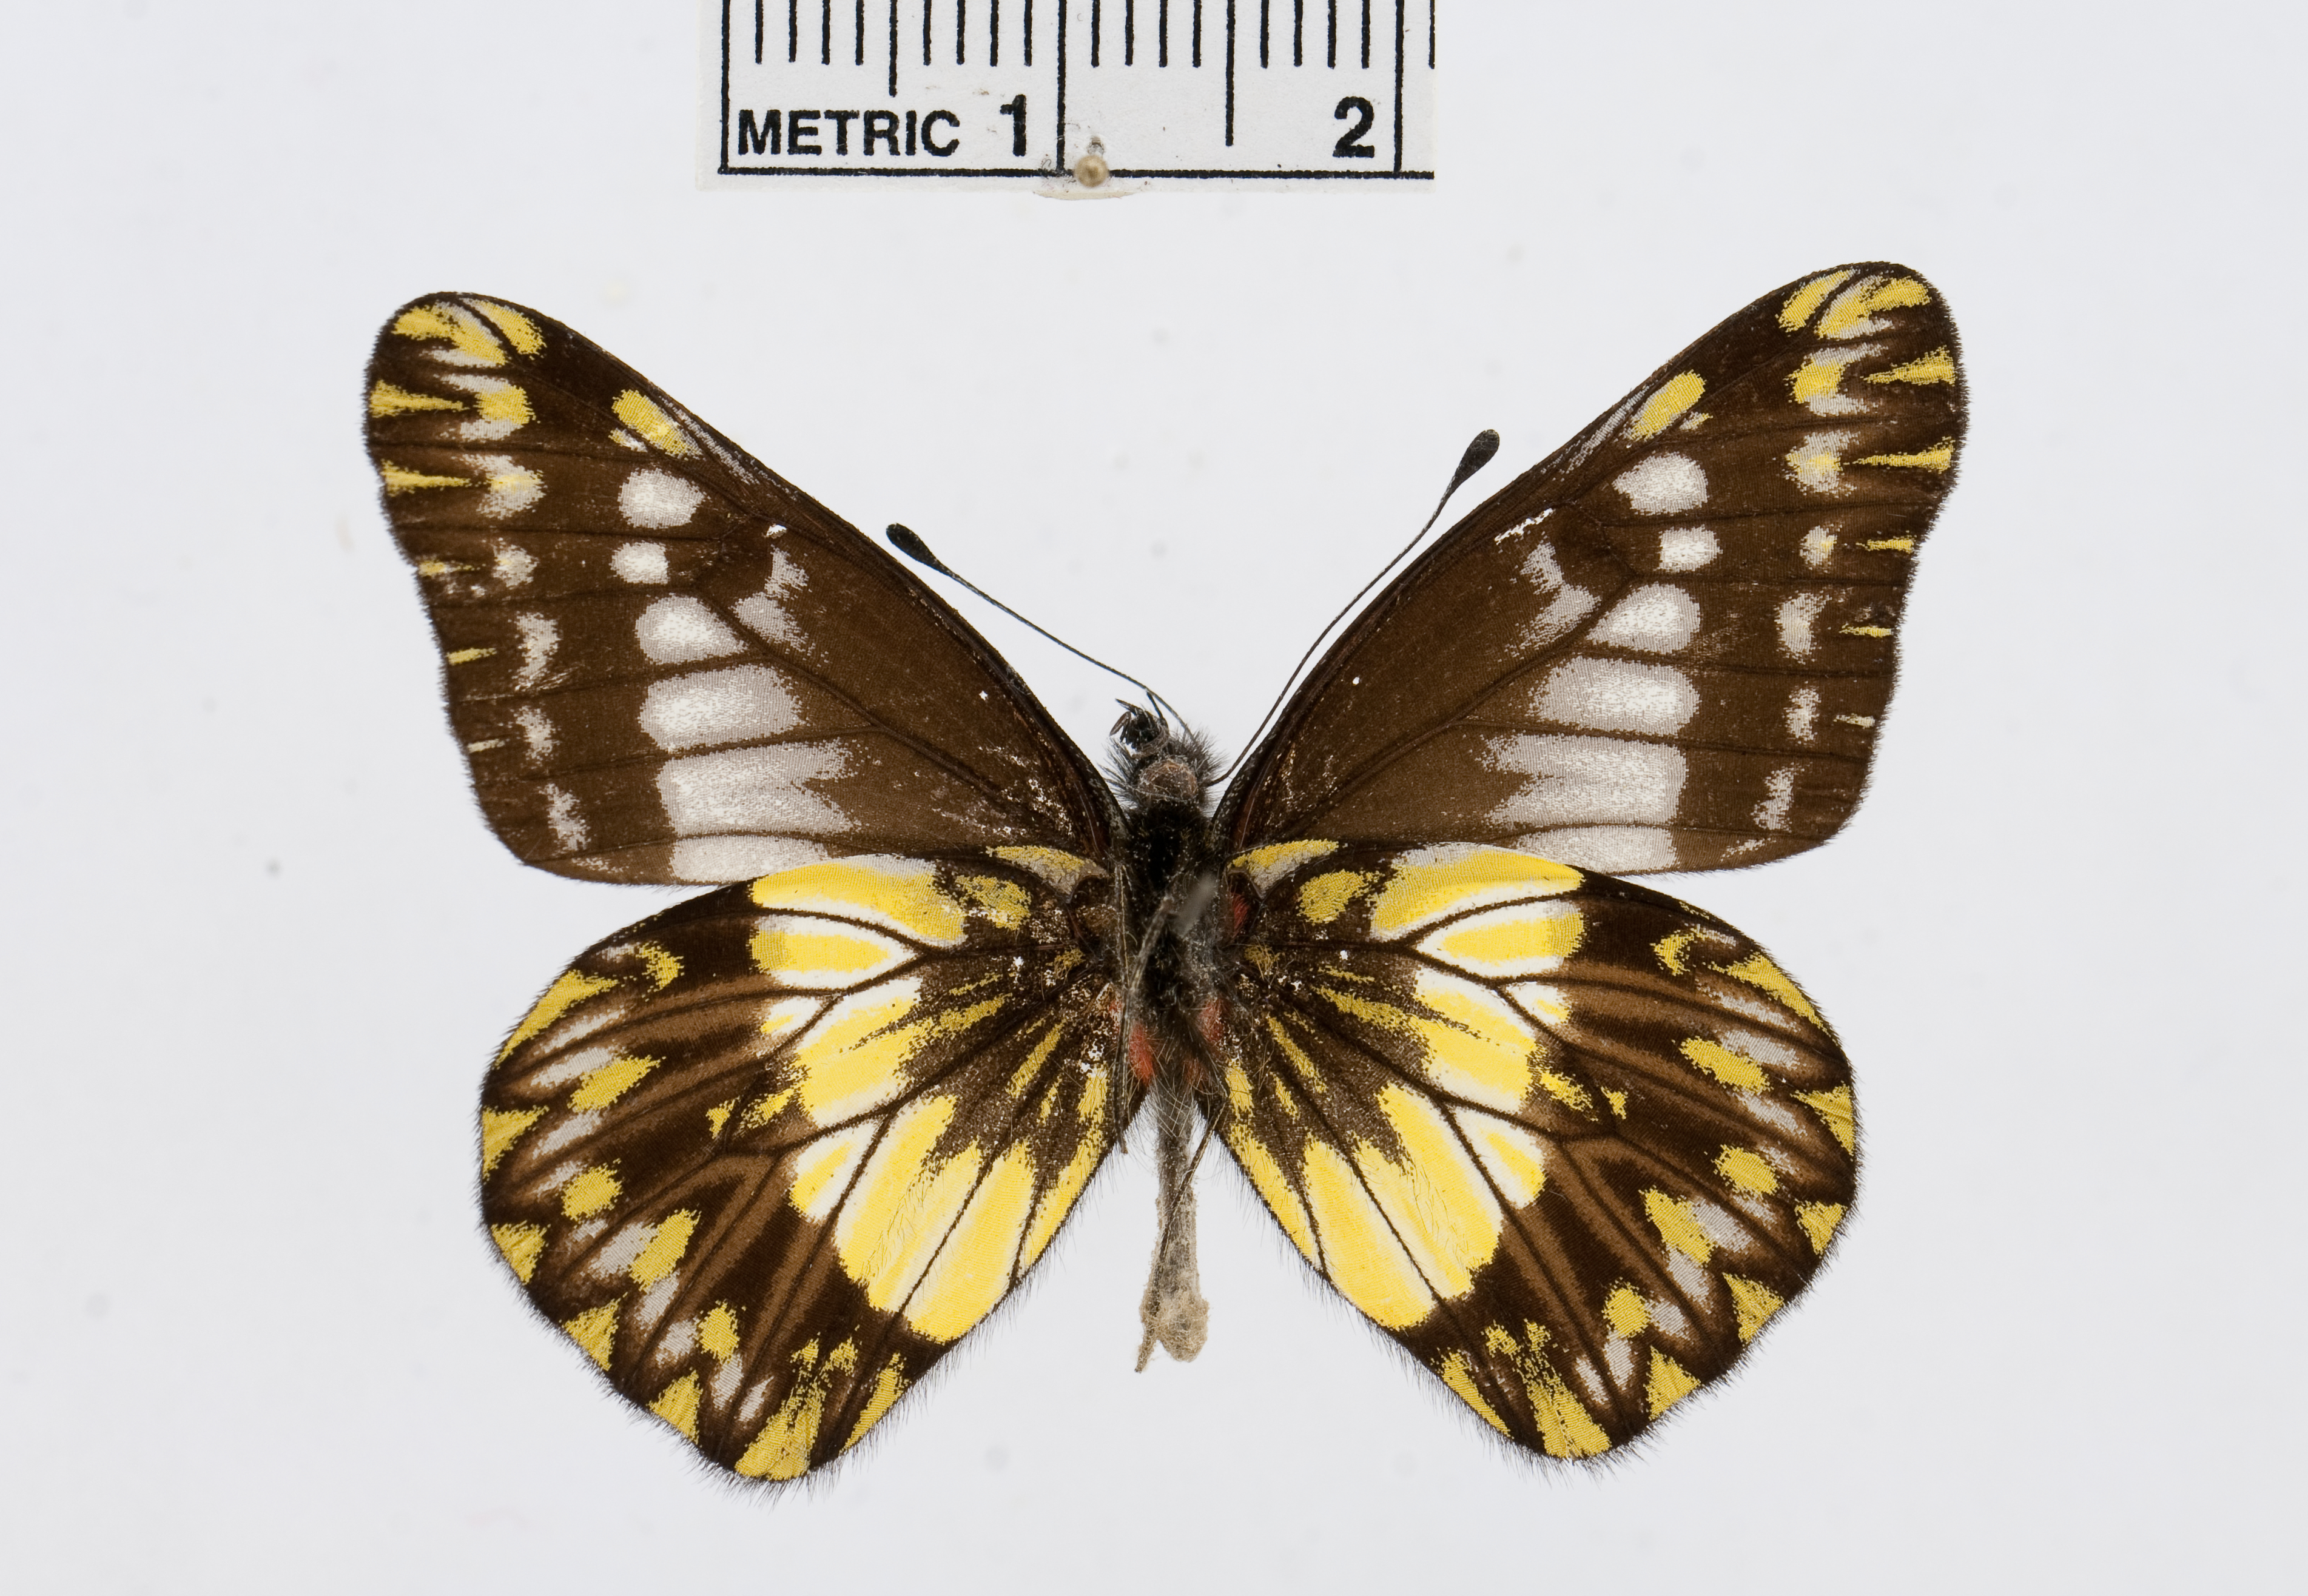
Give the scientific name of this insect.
Catasticta discalba
